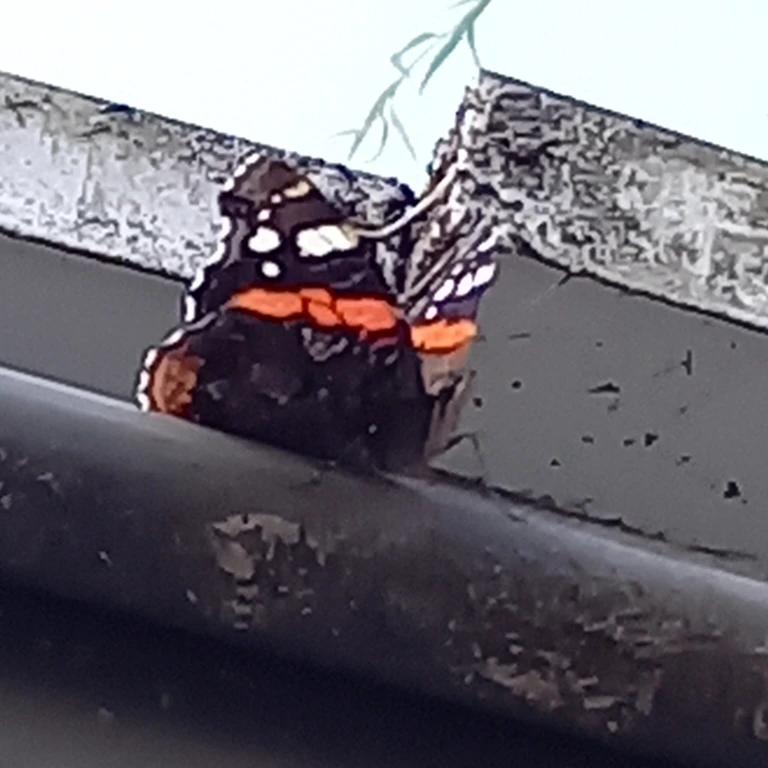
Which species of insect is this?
Vanessa atalanta
